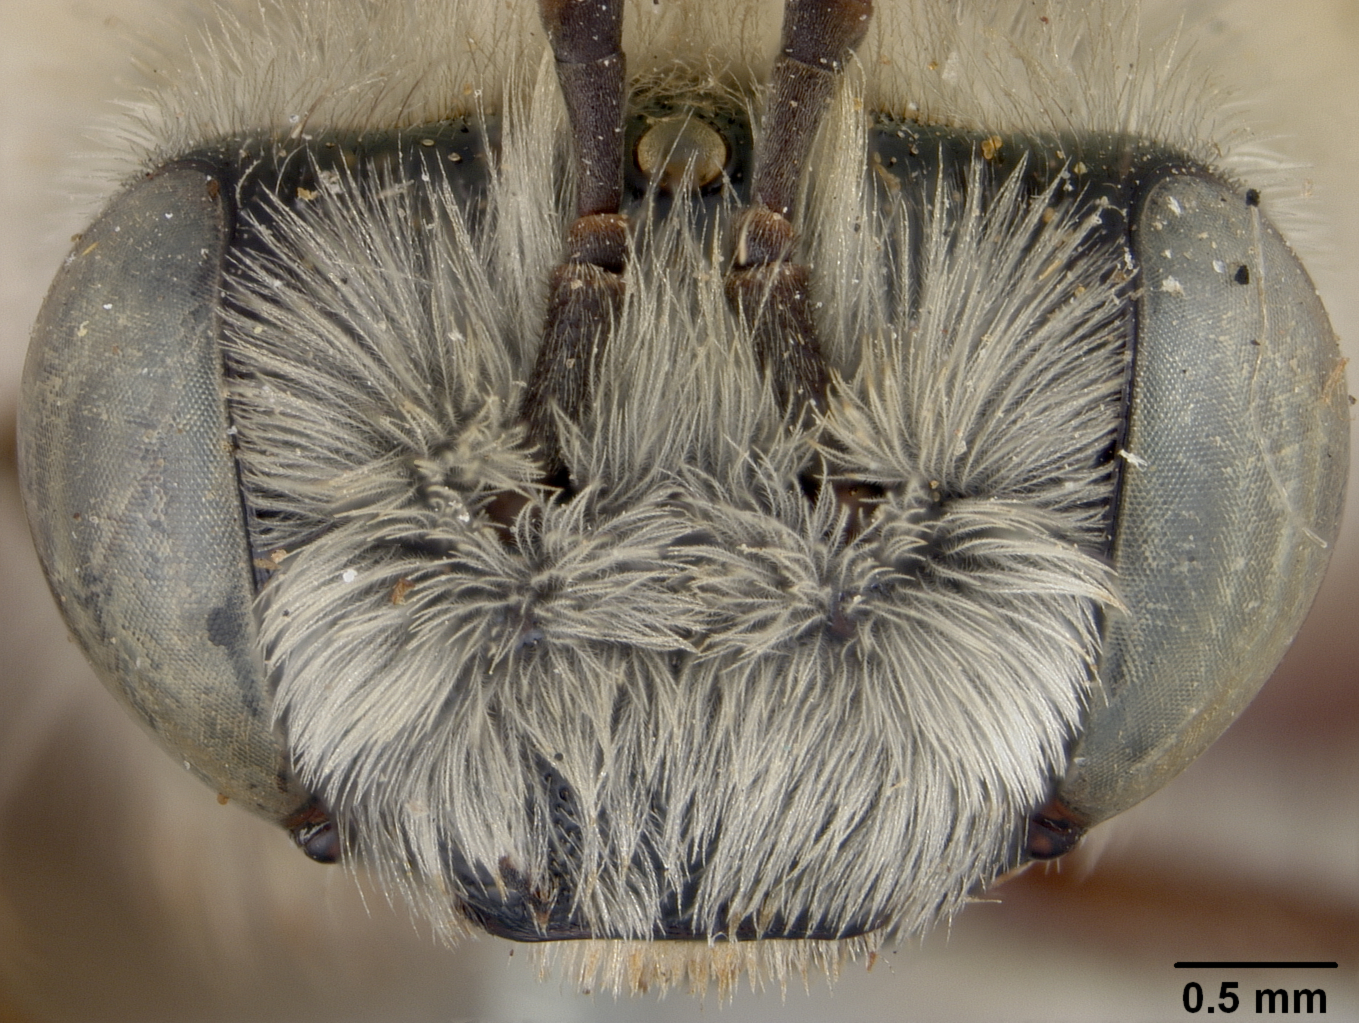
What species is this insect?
Melissodes pallidicincta
